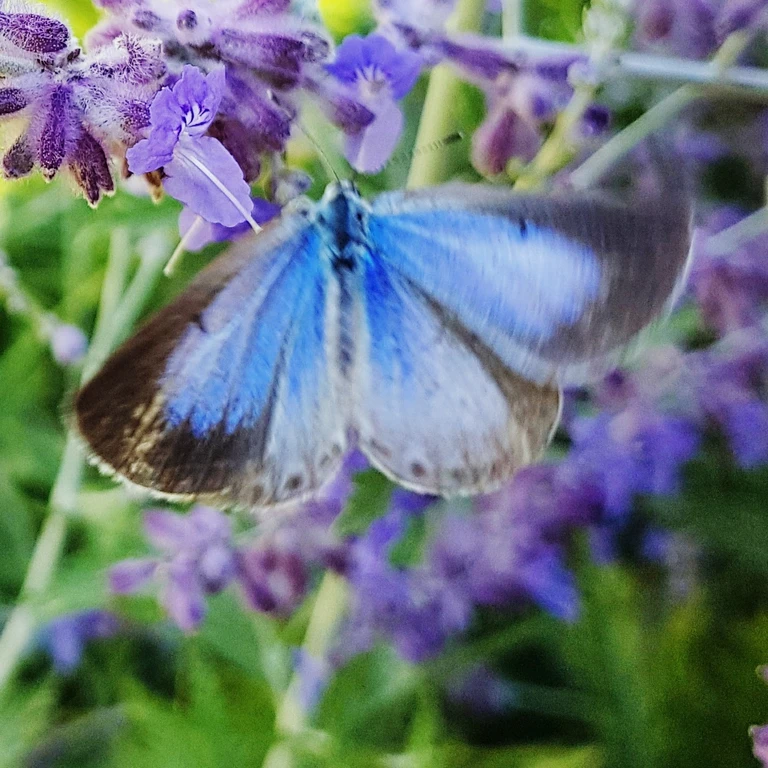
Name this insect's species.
Celastrina argiolus
